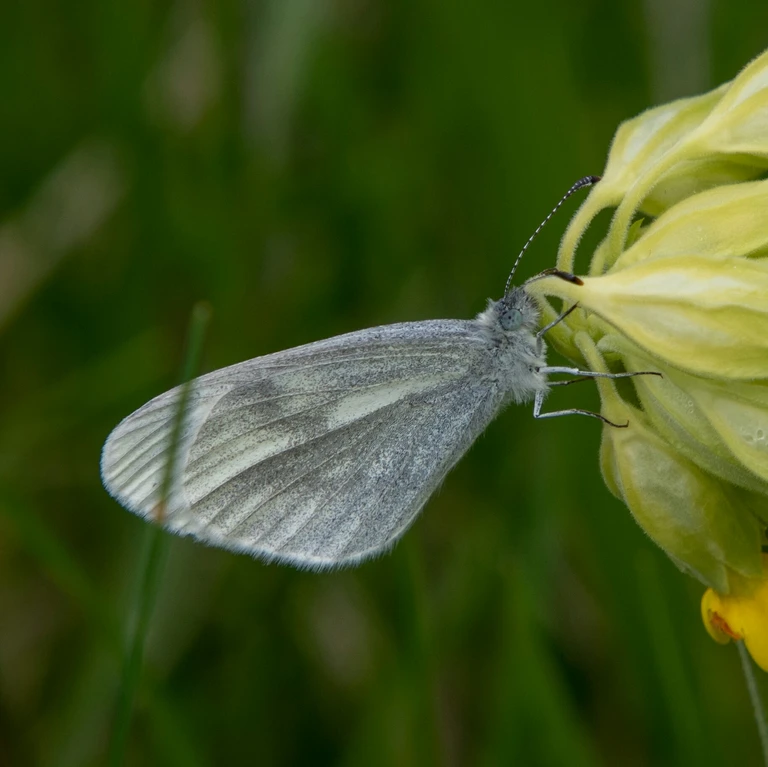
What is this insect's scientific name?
Leptidea sinapis/juvernica
